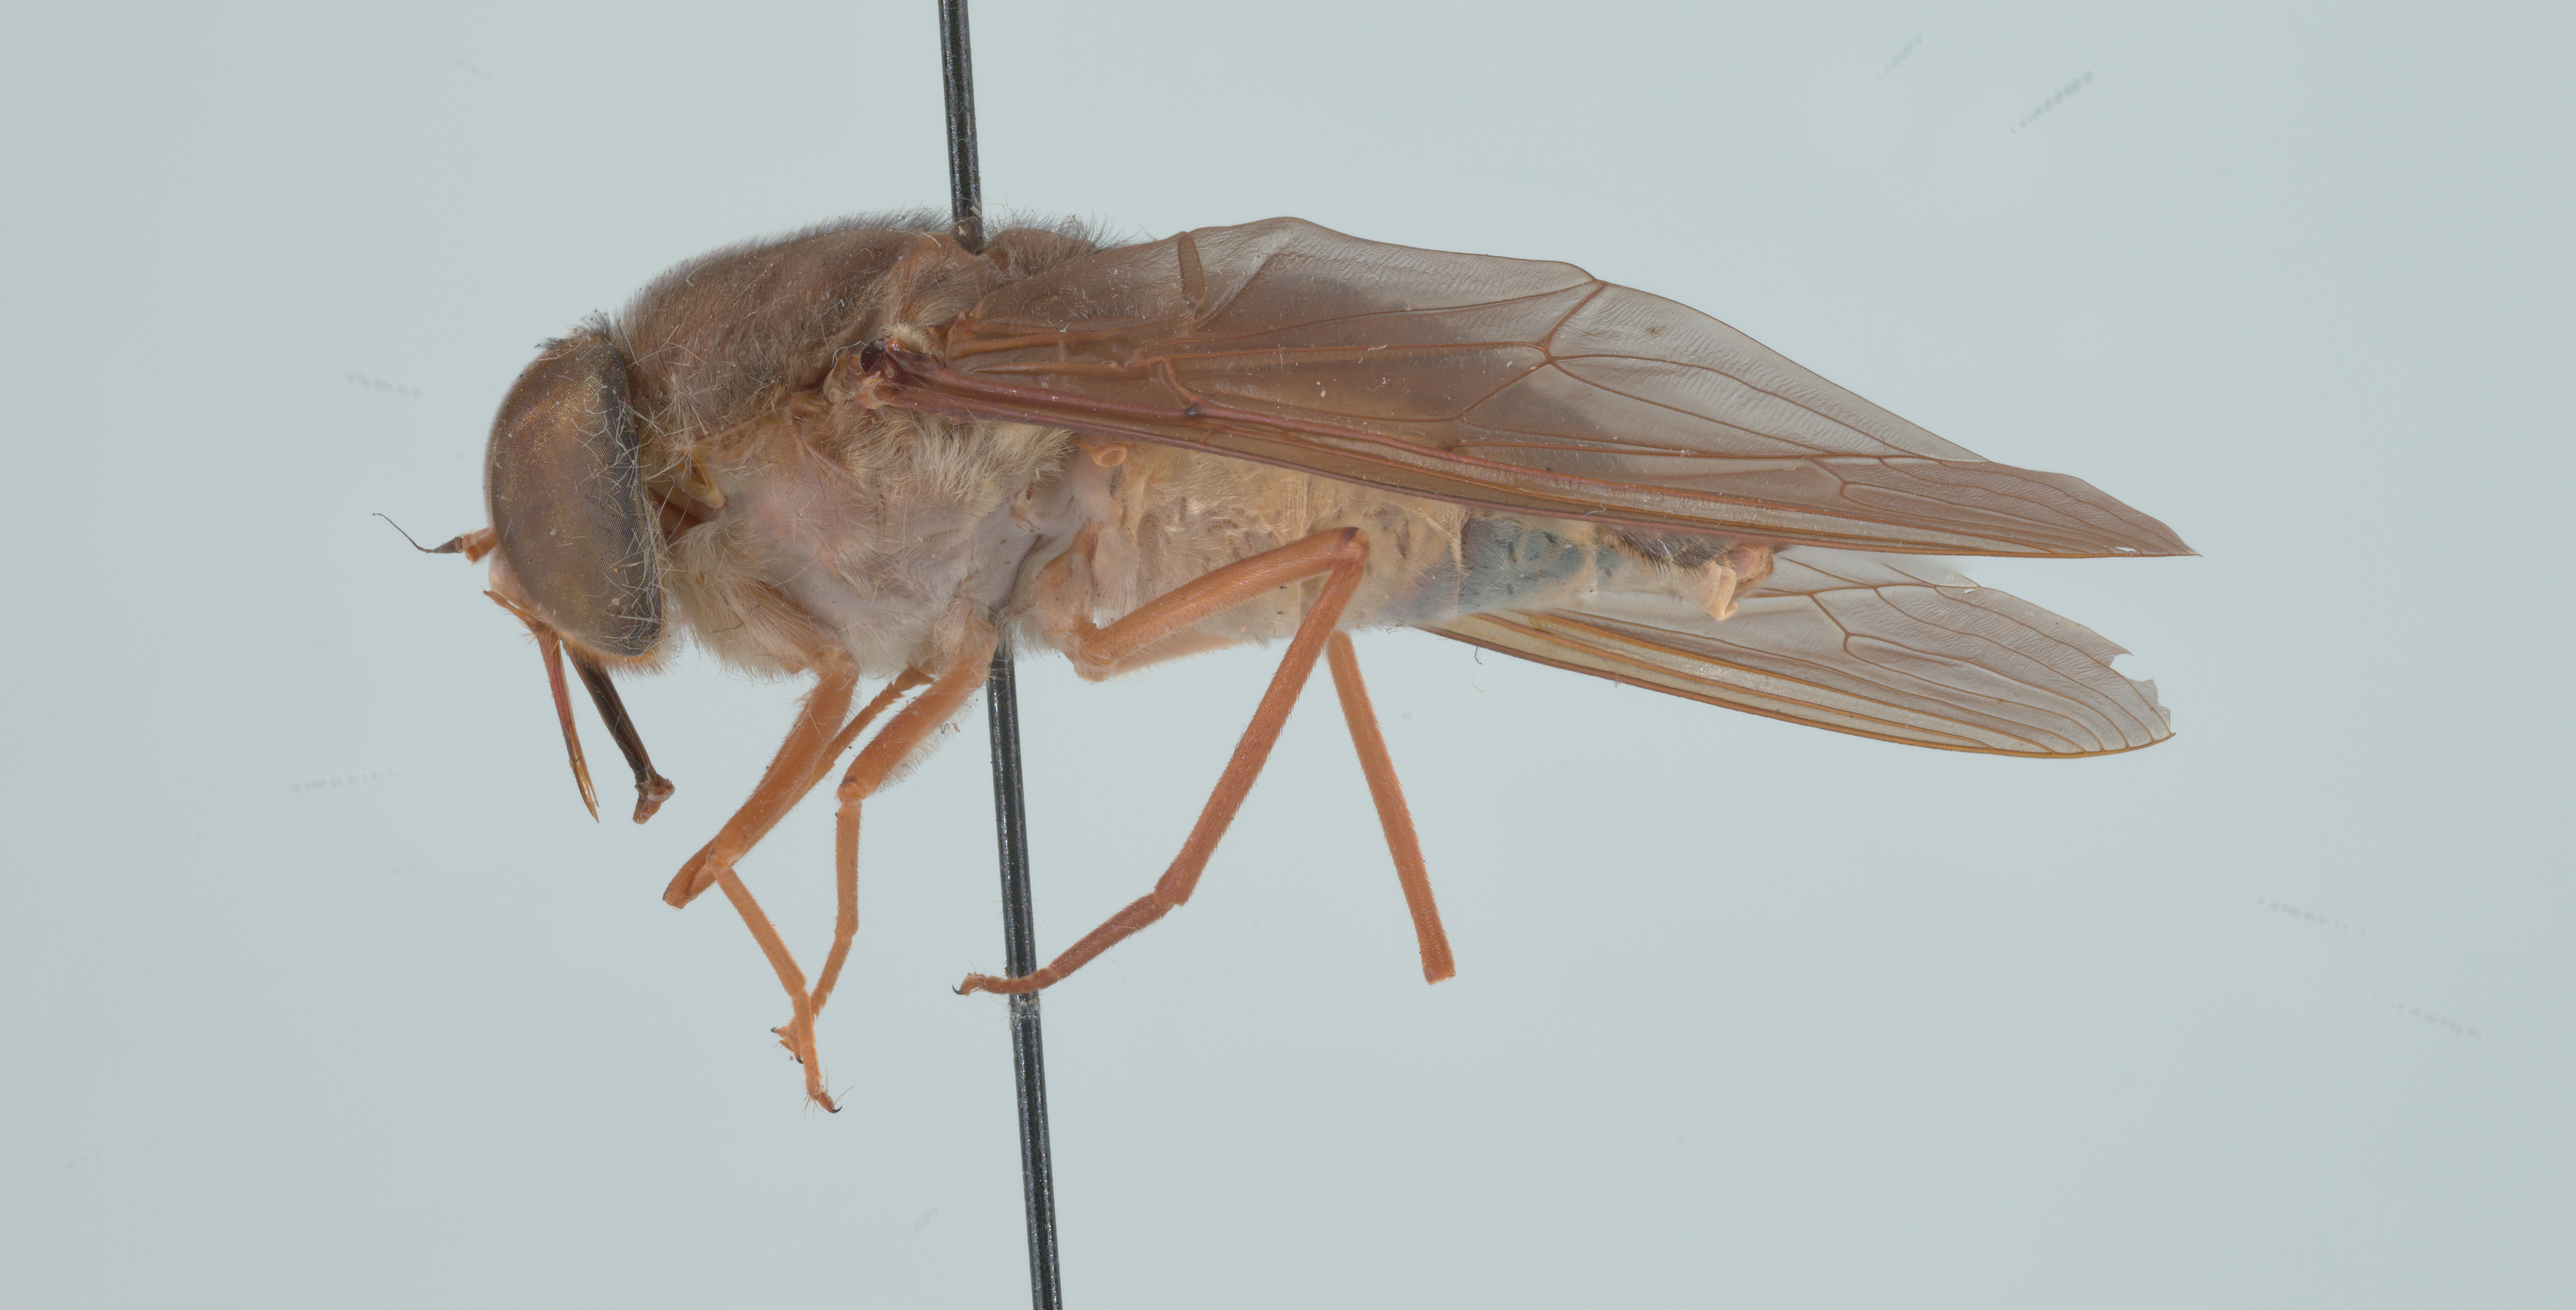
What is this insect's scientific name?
Trichophthalma novaehollandiae
